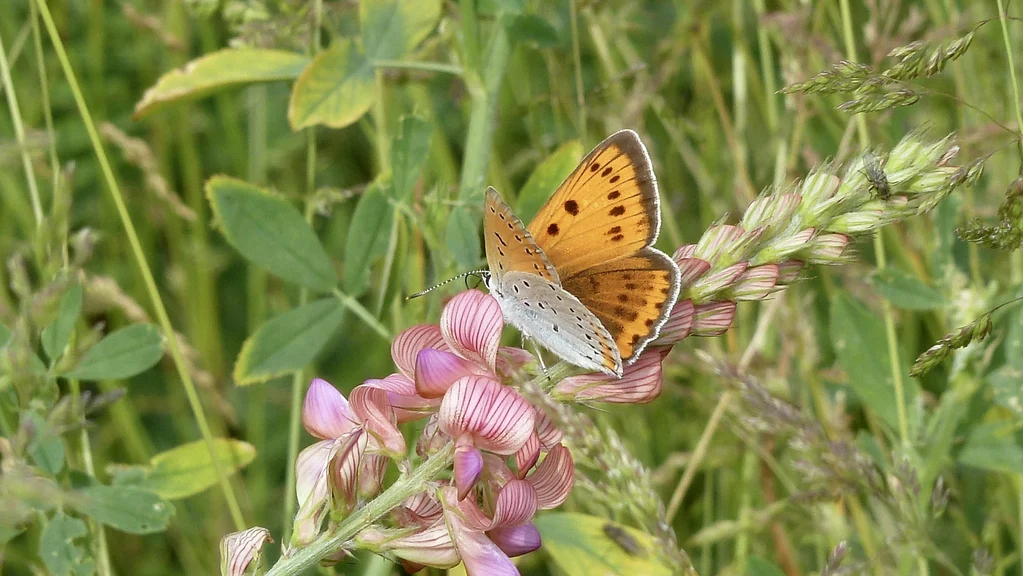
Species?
Lycaena dispar
